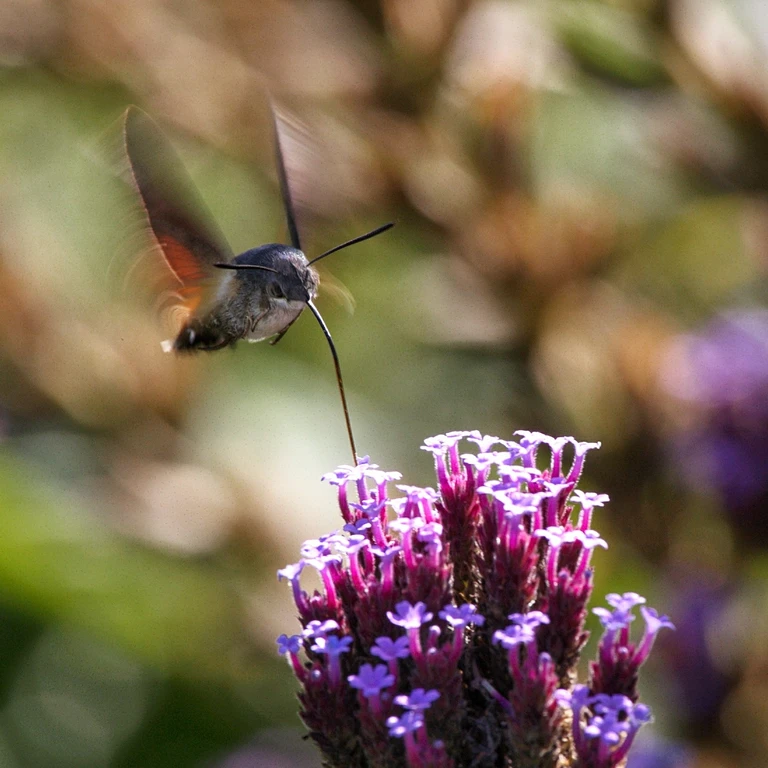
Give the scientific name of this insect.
Macroglossum stellatarum
